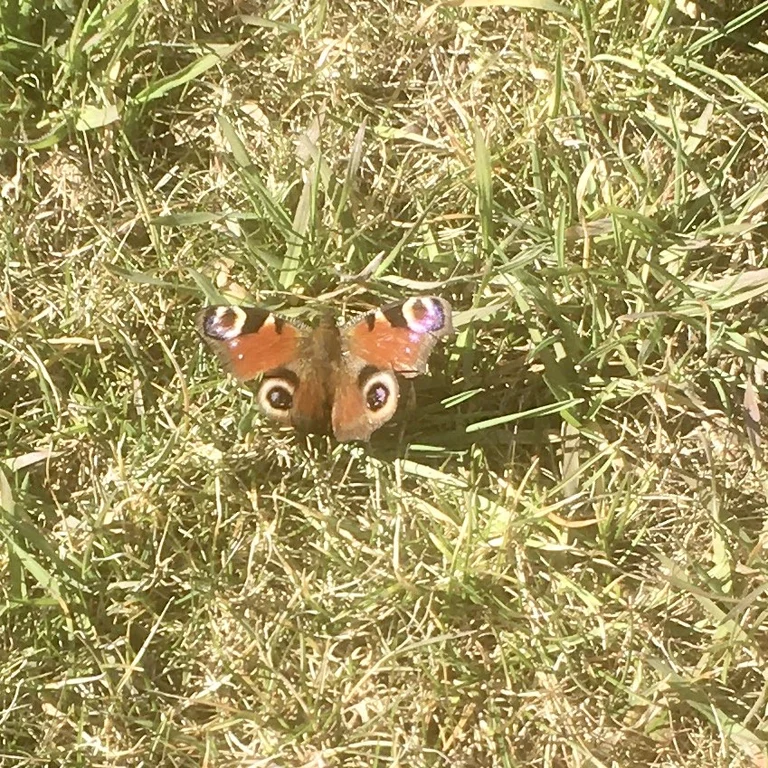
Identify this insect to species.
Aglais io
